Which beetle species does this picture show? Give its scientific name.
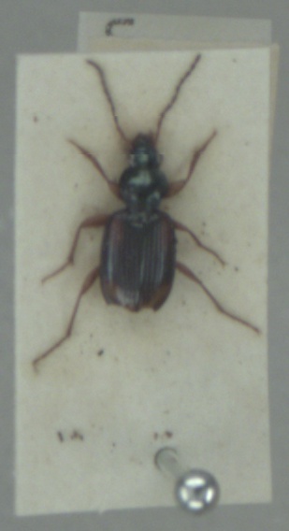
Bembidion tetracolum
